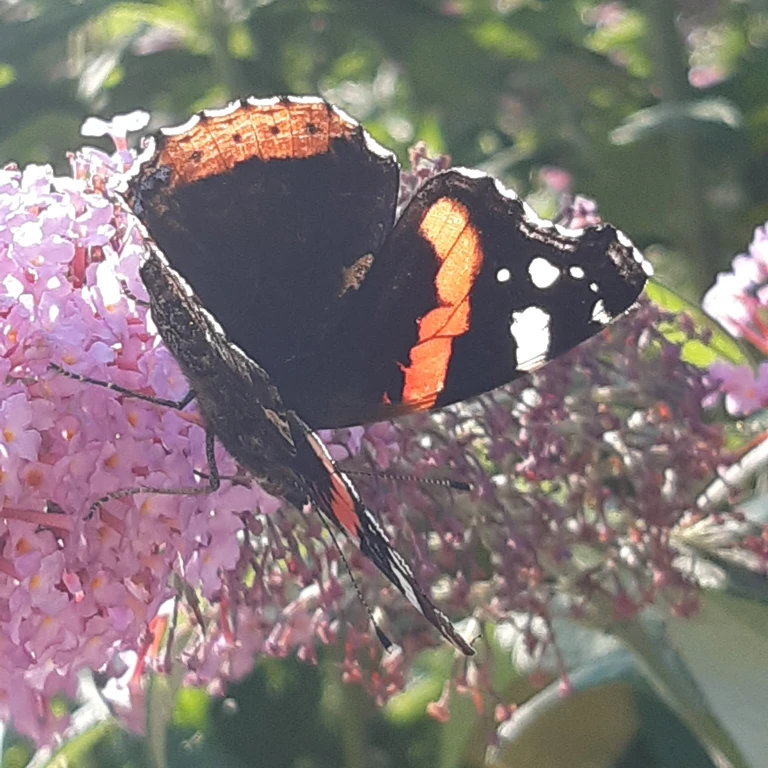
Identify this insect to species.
Vanessa atalanta
